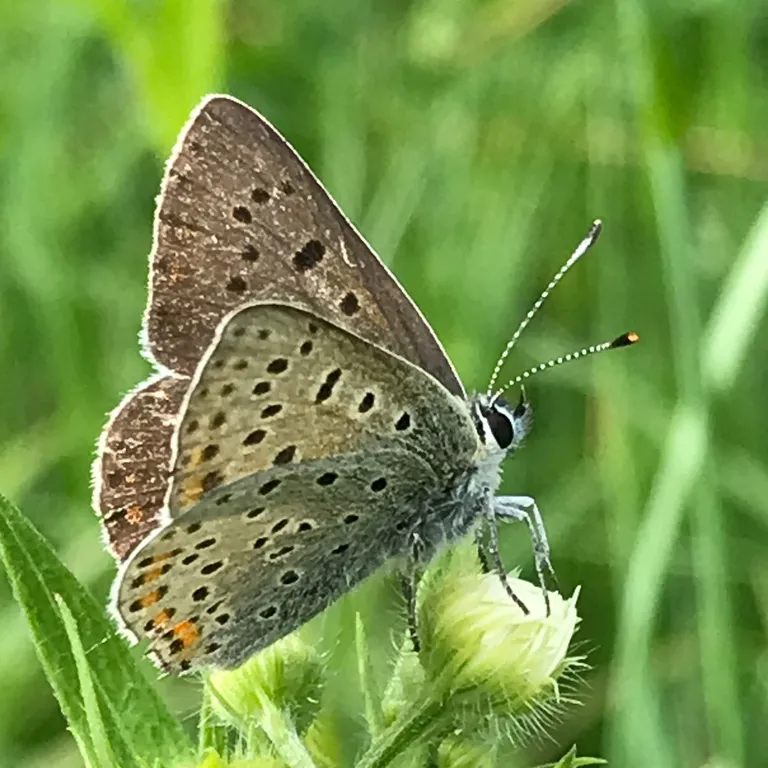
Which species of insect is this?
Lycaena tityrus (also Loweia tityrus)
